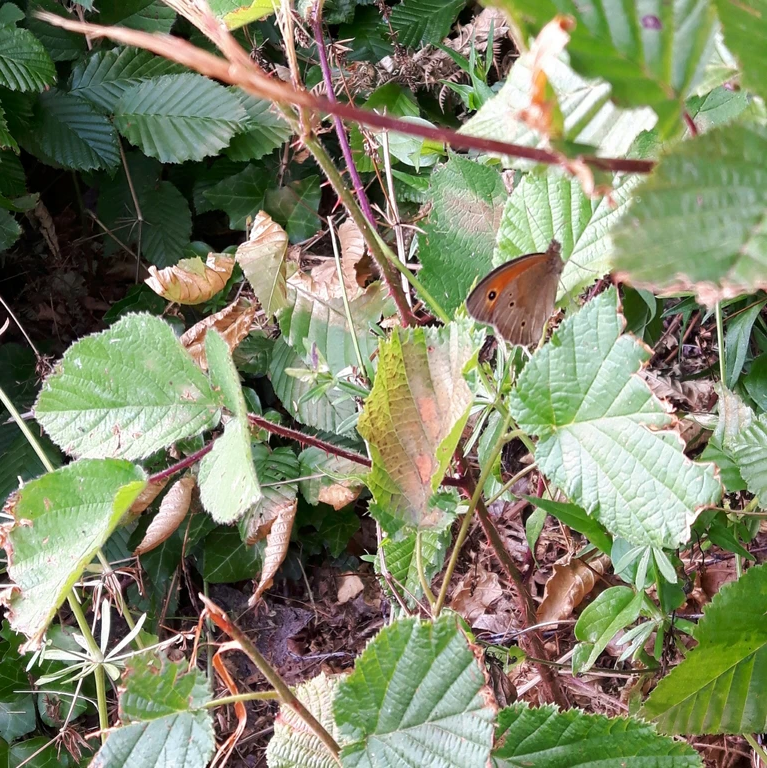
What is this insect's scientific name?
Maniola jurtina
